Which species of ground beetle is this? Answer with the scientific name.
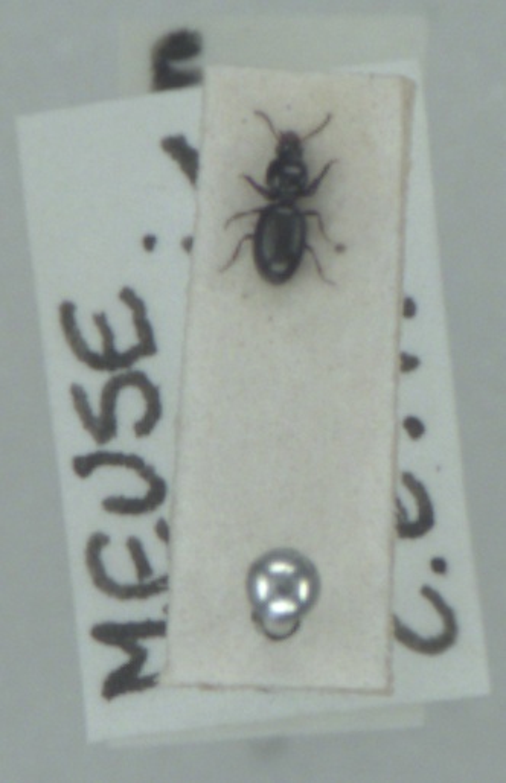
Dyschirius globosus
